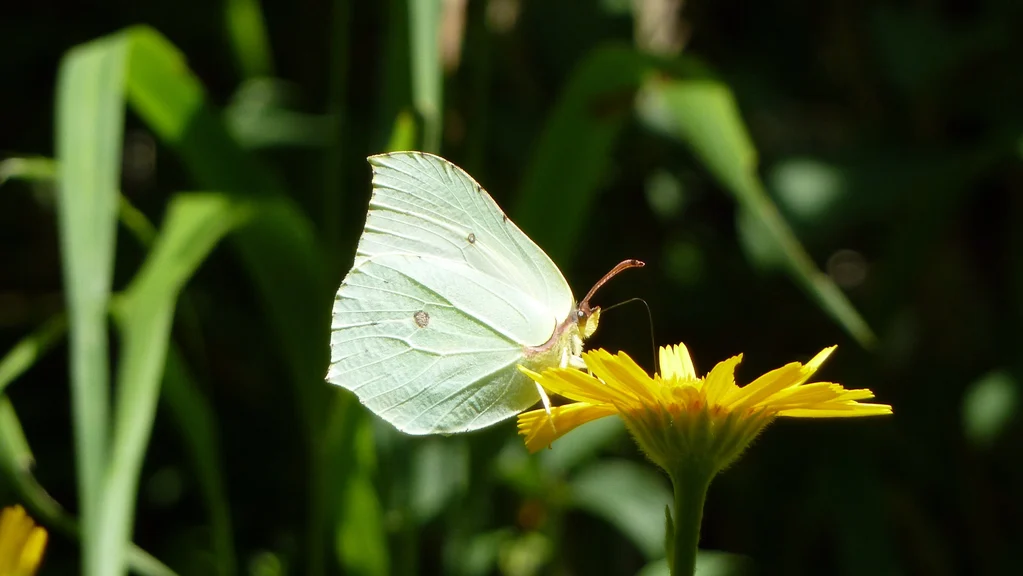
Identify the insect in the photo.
Gonepteryx rhamni
